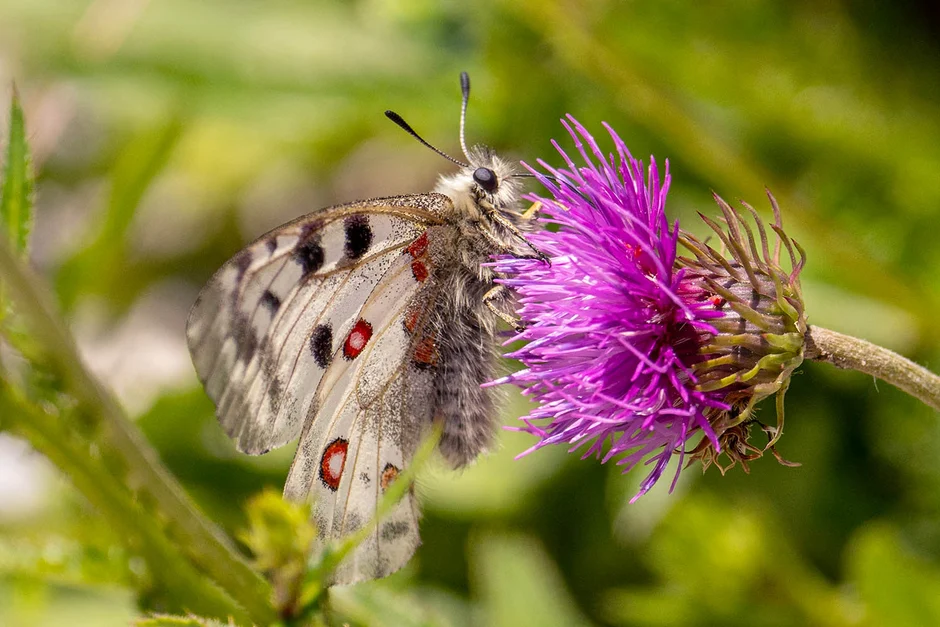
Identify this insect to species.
Parnassius apollo
